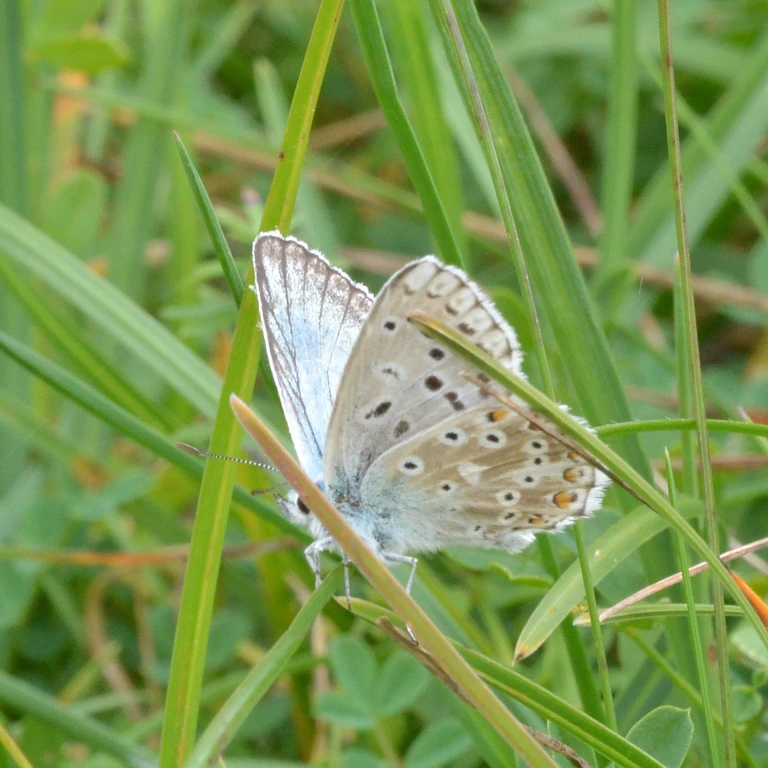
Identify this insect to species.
Lysandra coridon
